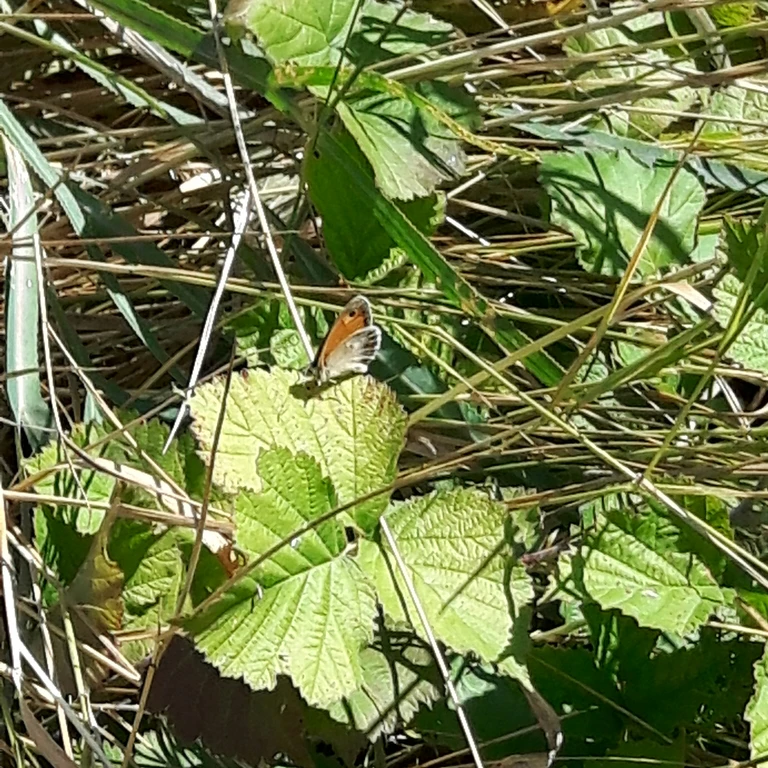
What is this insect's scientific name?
Coenonympha pamphilus
